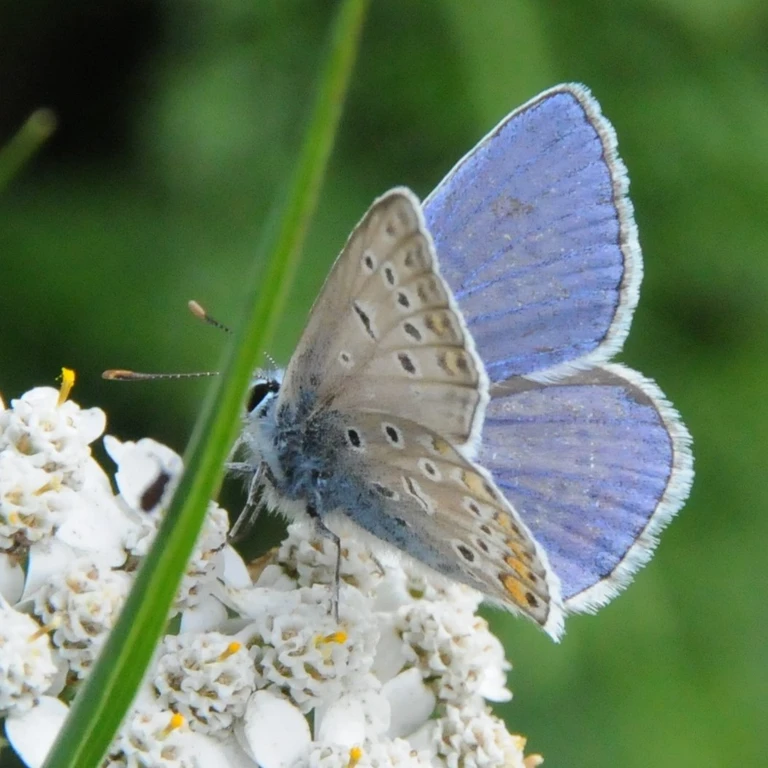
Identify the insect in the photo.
Polyommatus icarus
